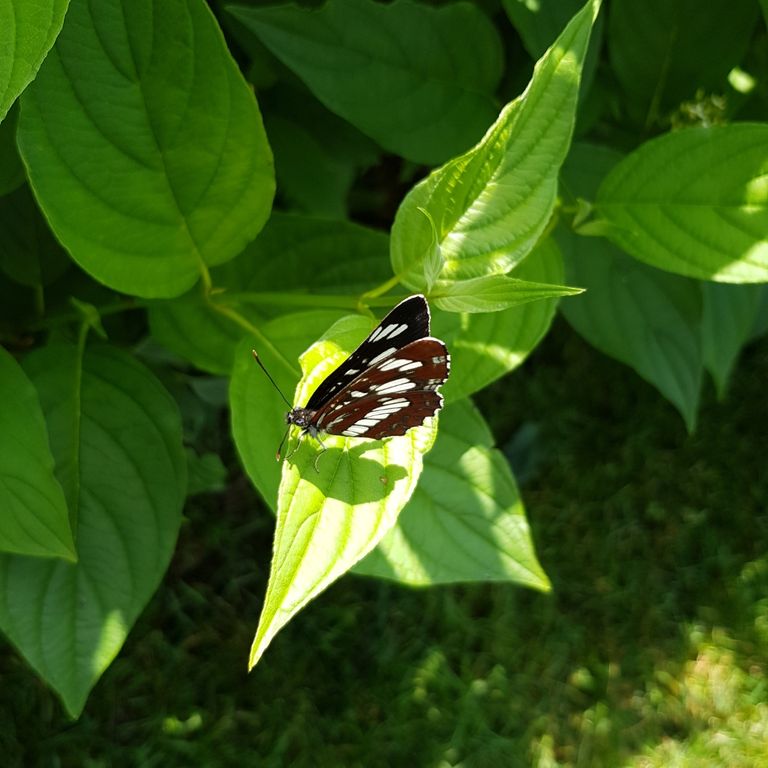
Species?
Neptis rivularis
